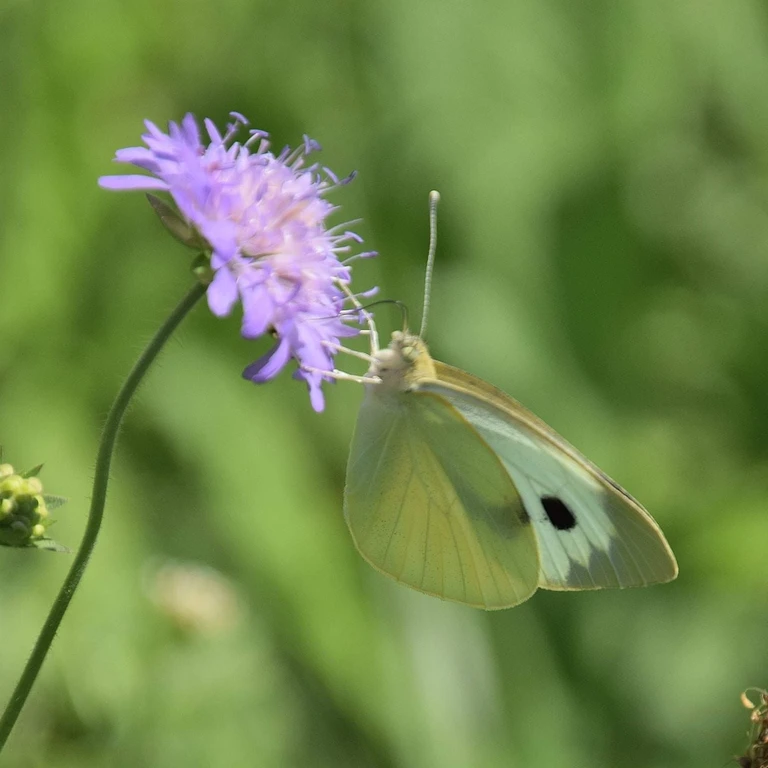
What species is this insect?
Pieris brassicae
